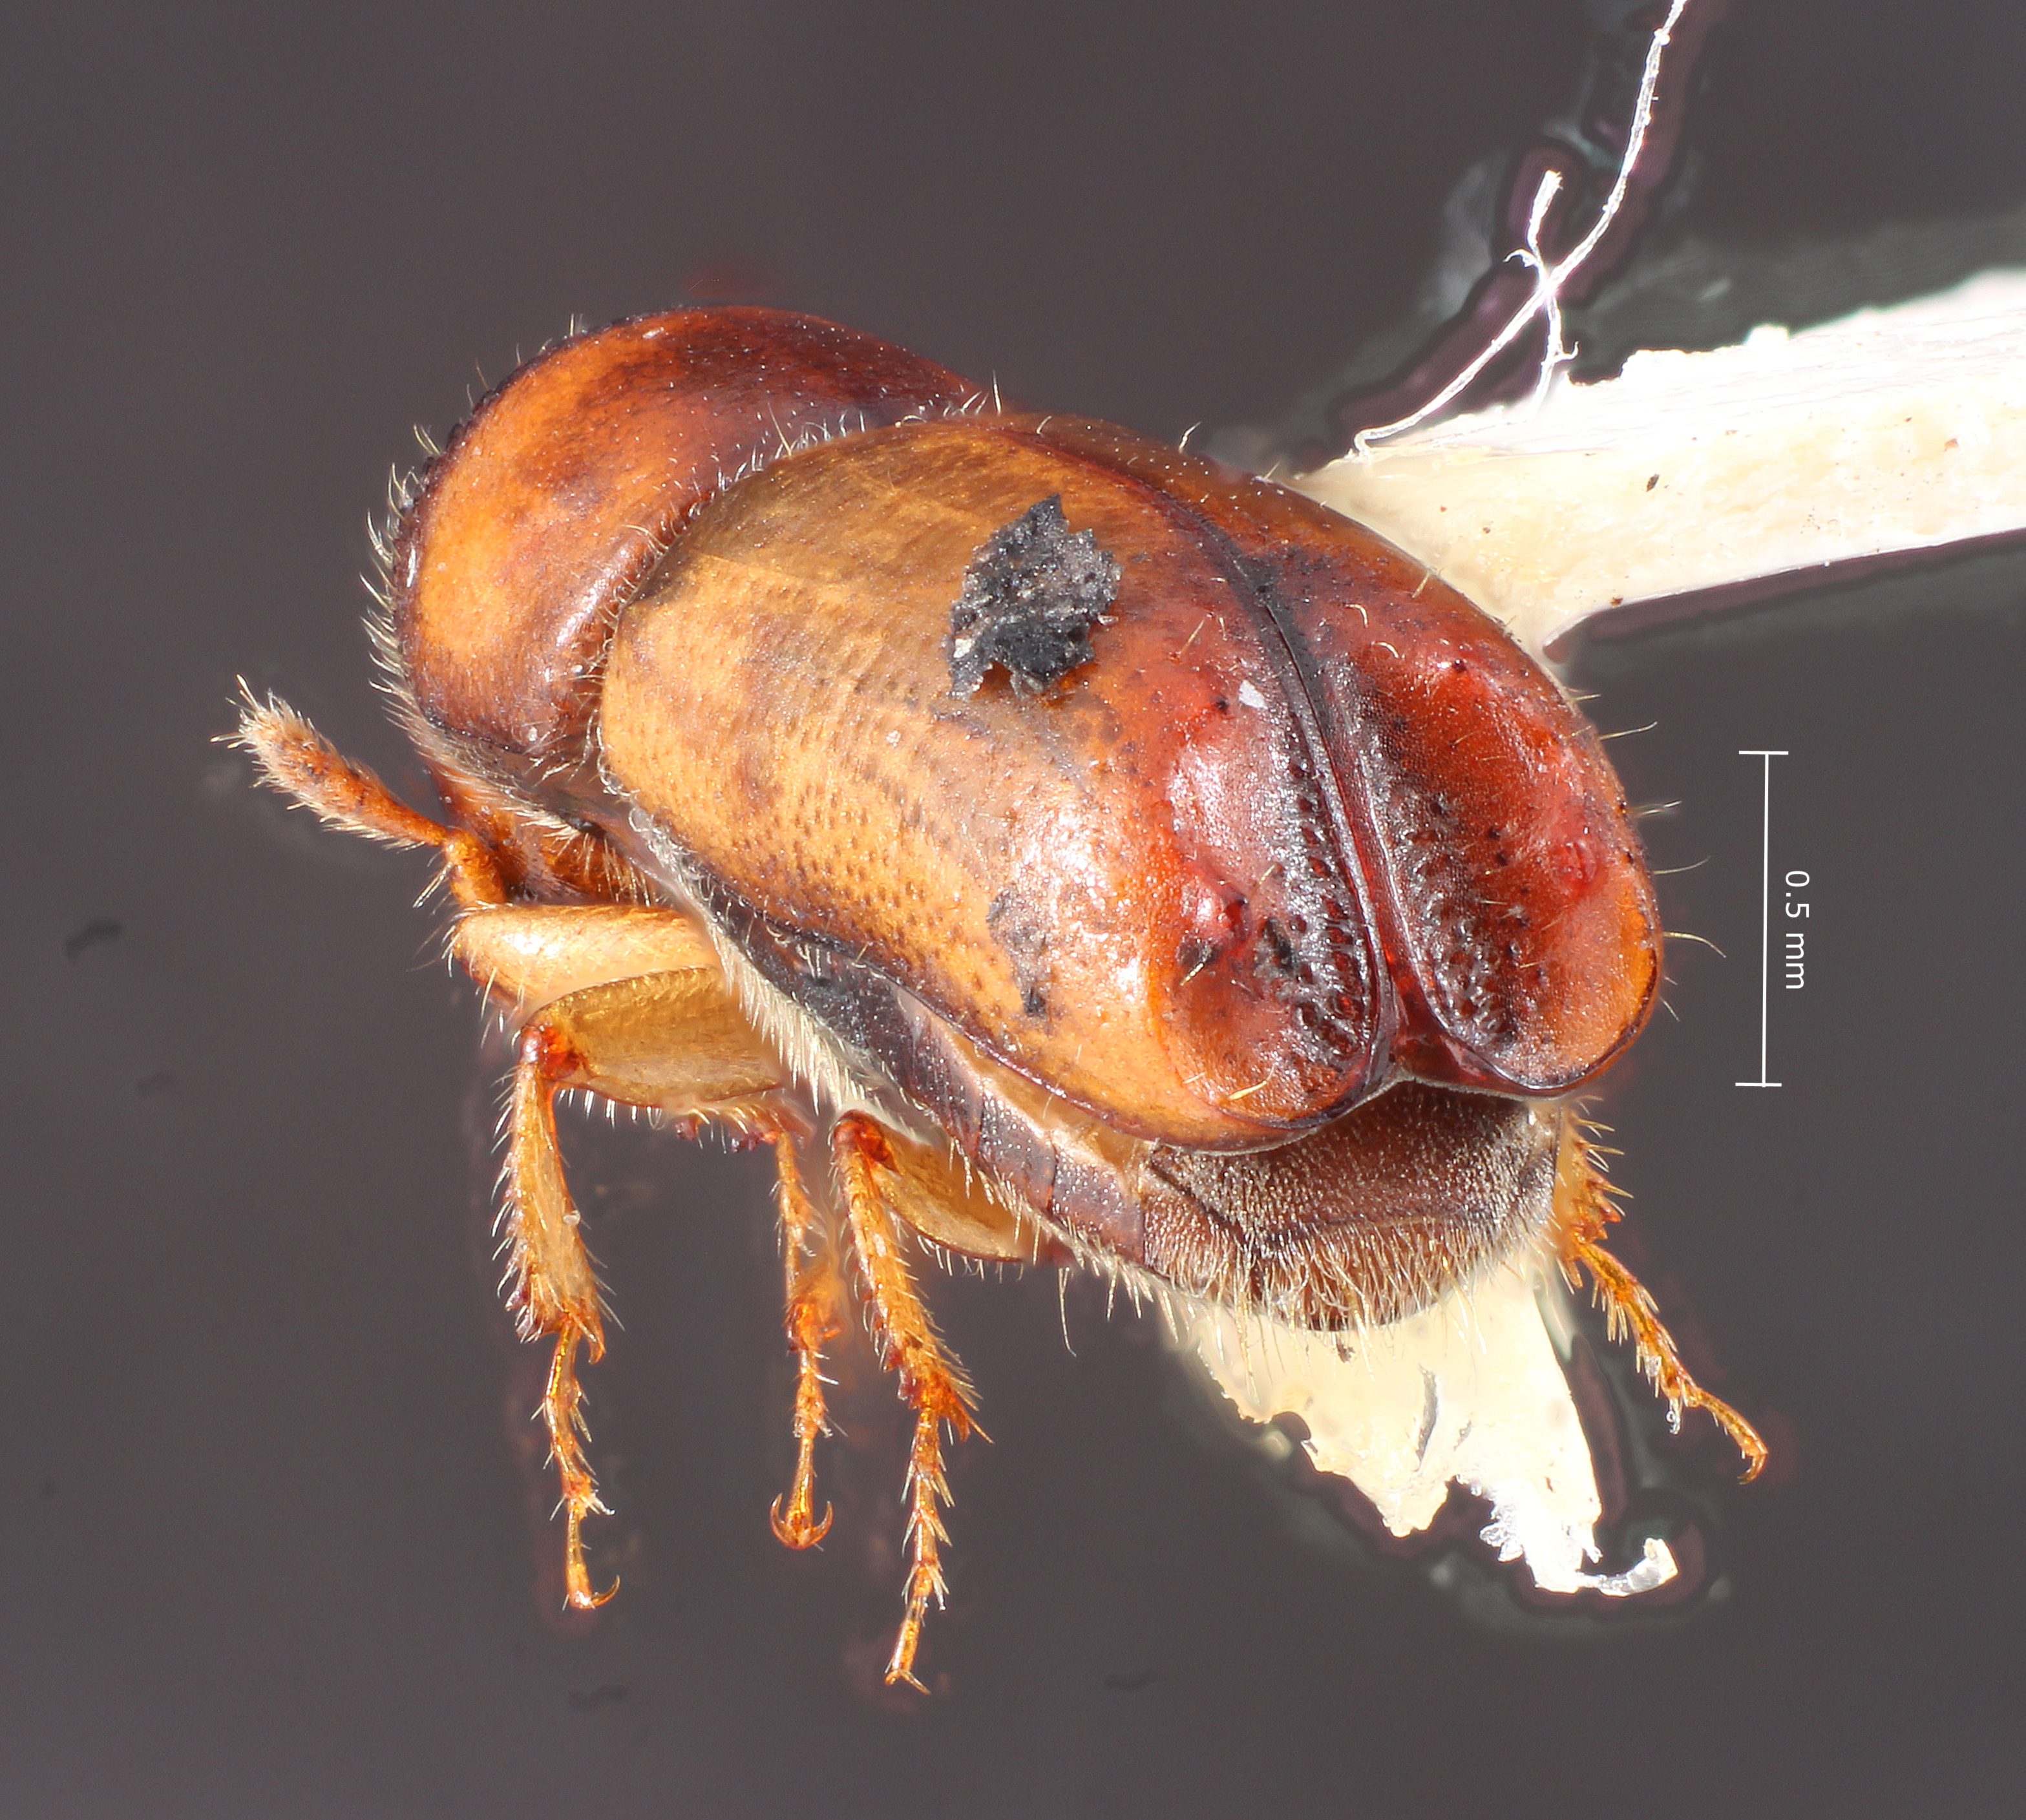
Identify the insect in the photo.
Monarthrum vittatum
